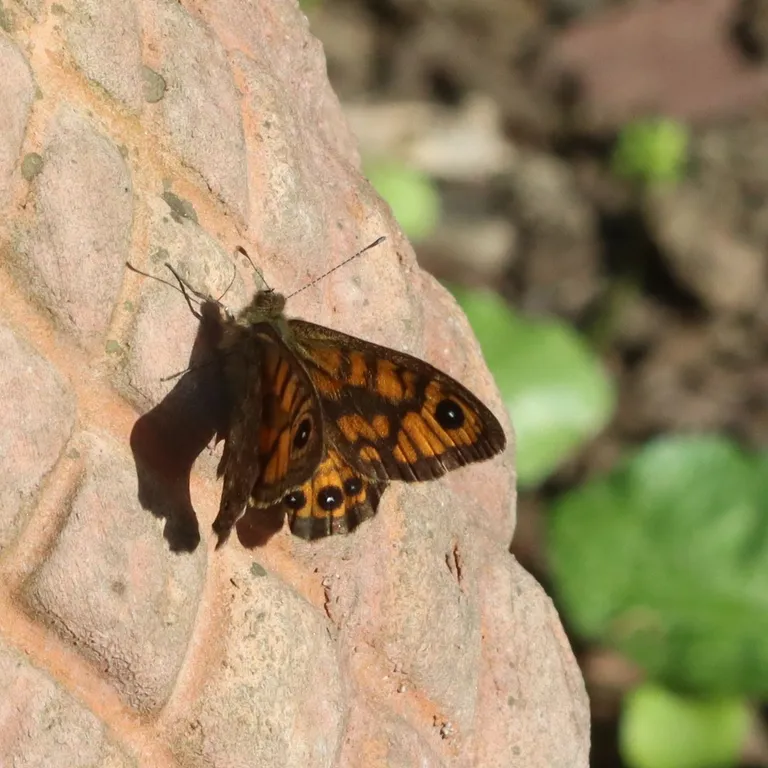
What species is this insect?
Lasiommata megera (also Pararge megera)
